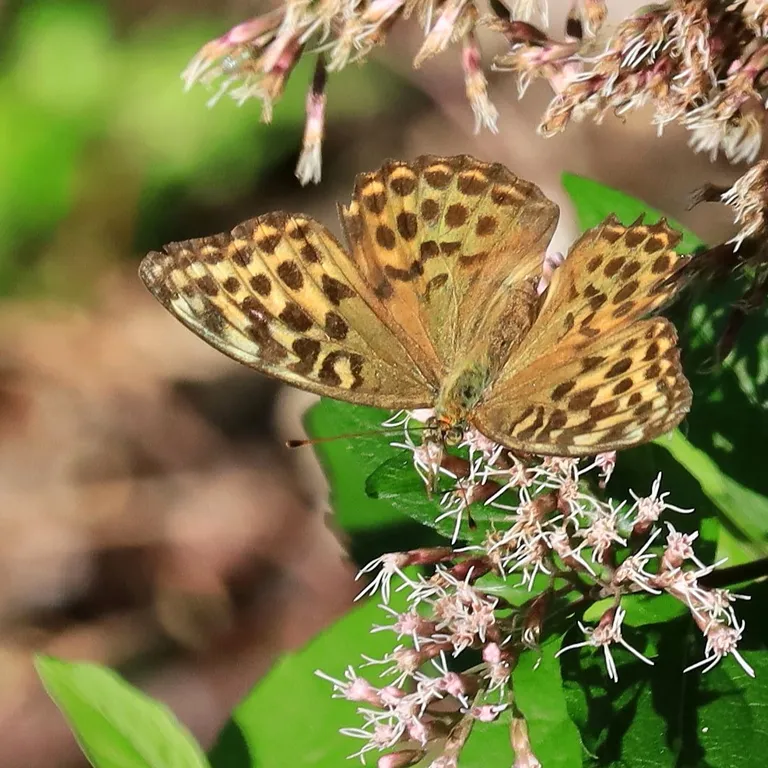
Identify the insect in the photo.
Argynnis paphia
